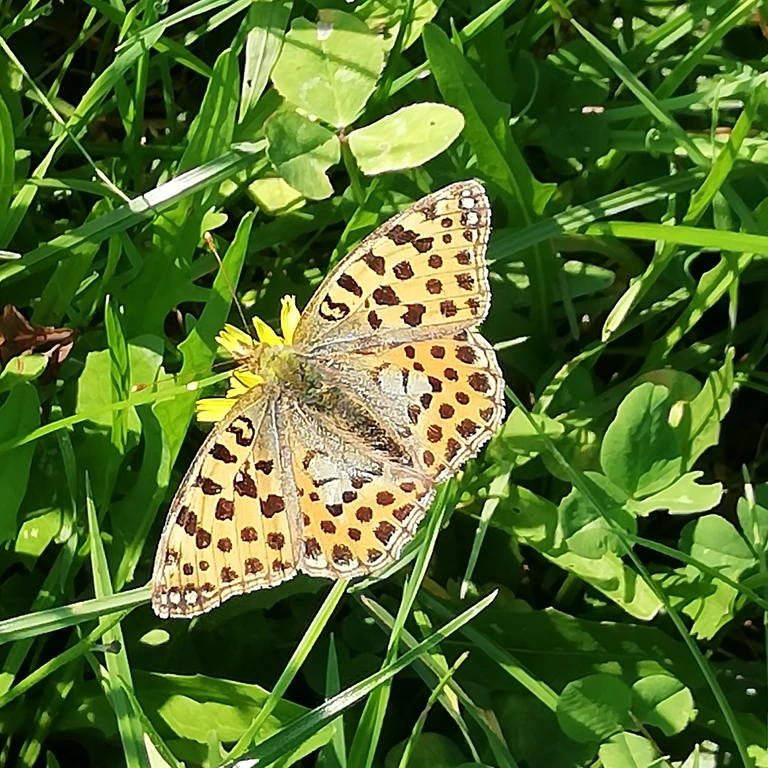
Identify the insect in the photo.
Issoria lathonia
